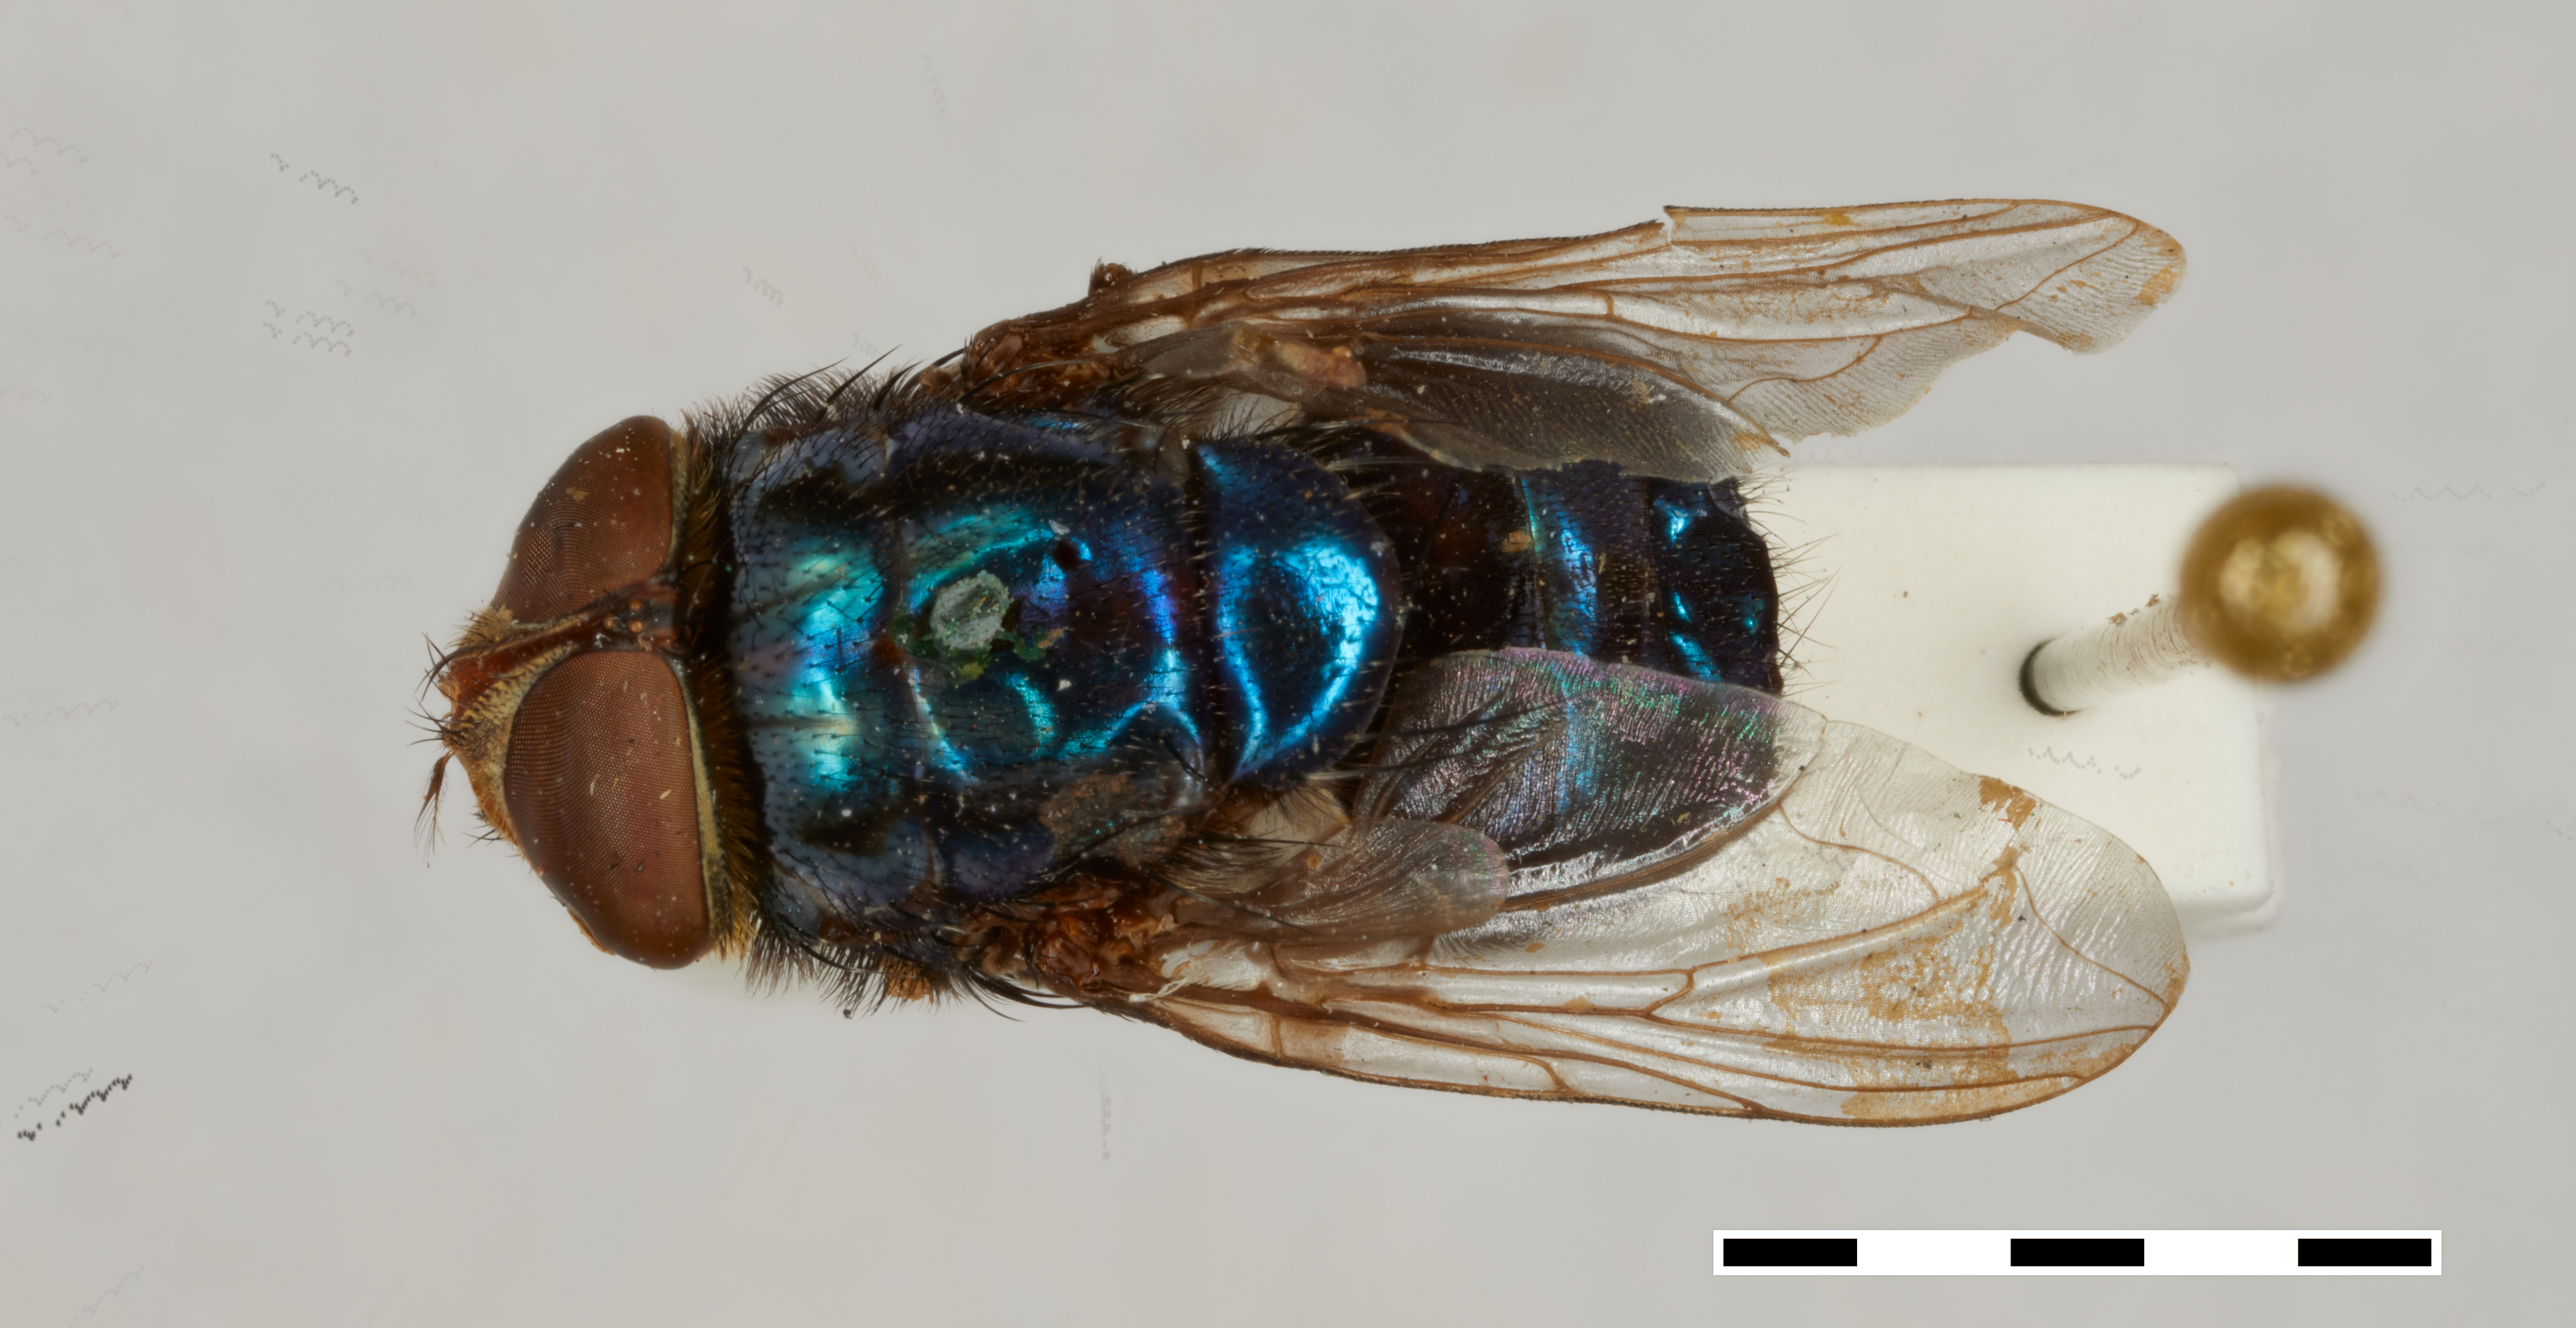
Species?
Cochliomyia americana
